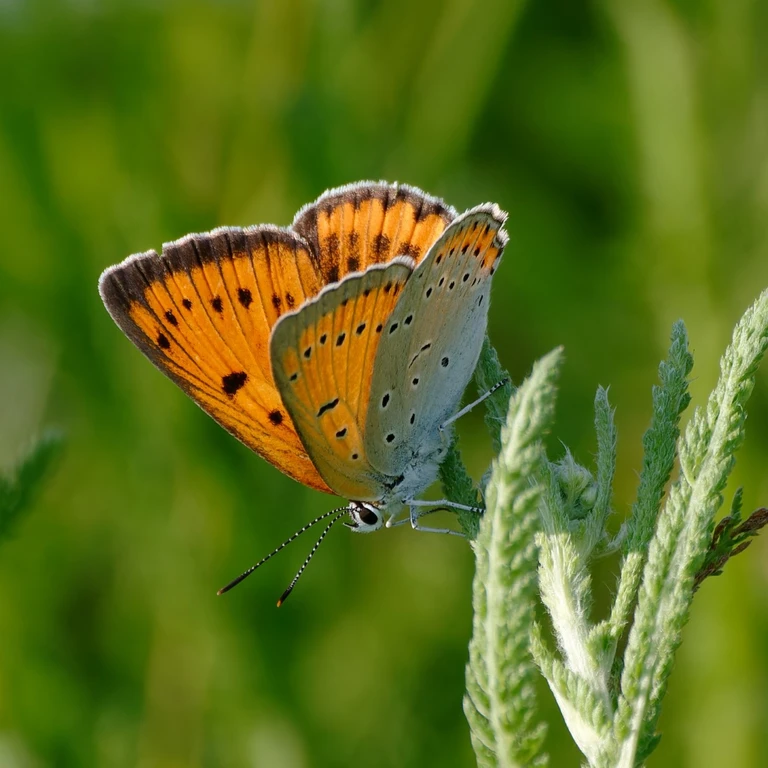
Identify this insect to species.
Lycaena dispar
